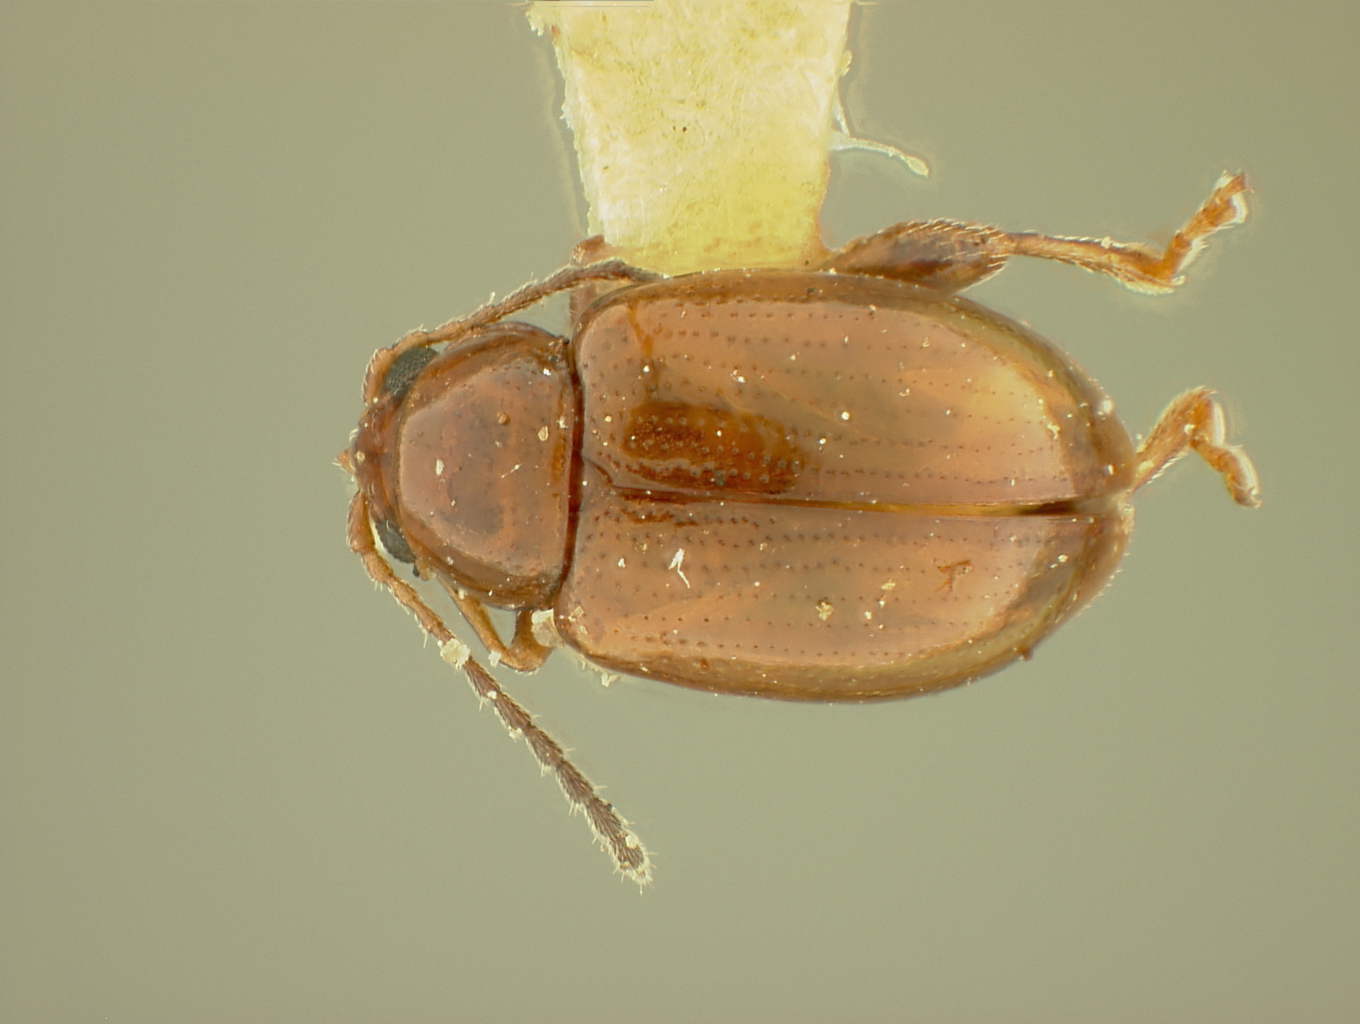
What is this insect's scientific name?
Aphthona inornata
